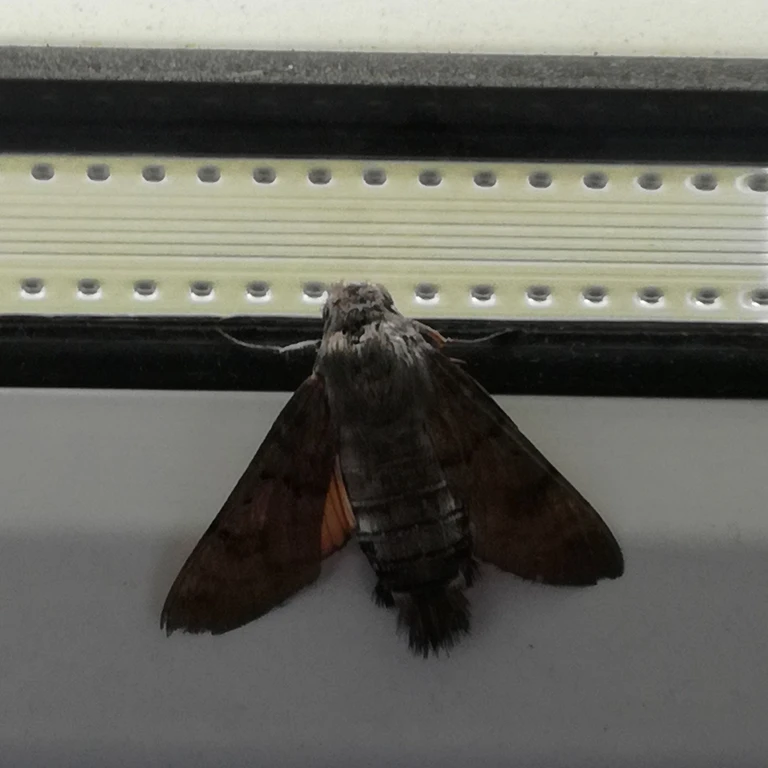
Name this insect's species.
Macroglossum stellatarum
